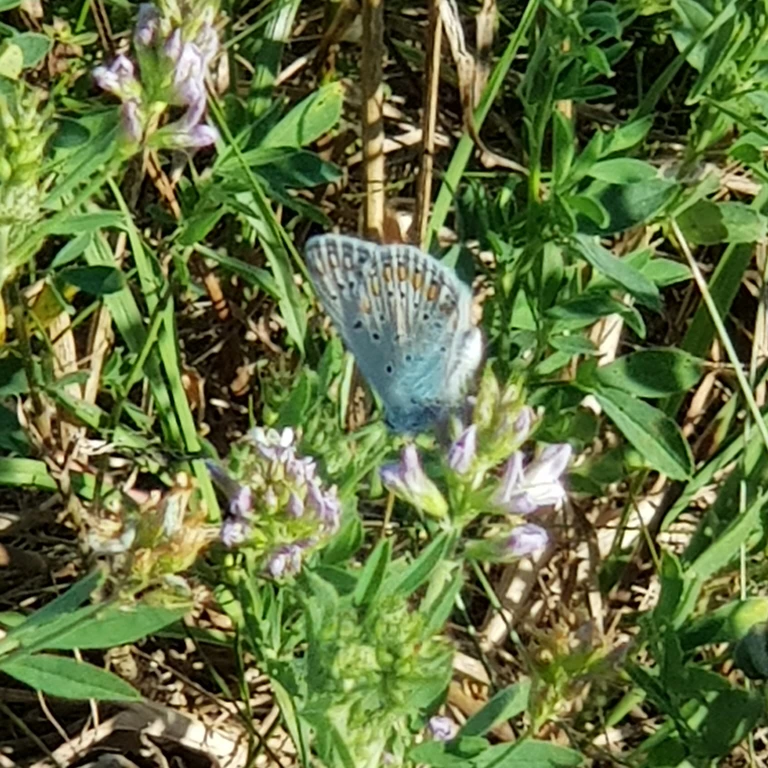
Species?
Polyommatus icarus
